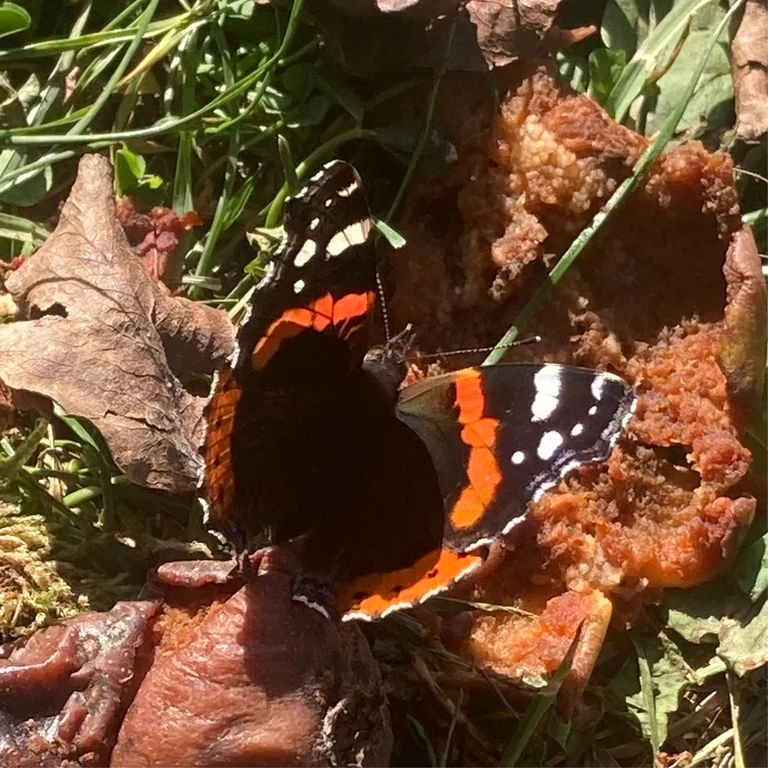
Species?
Vanessa atalanta
